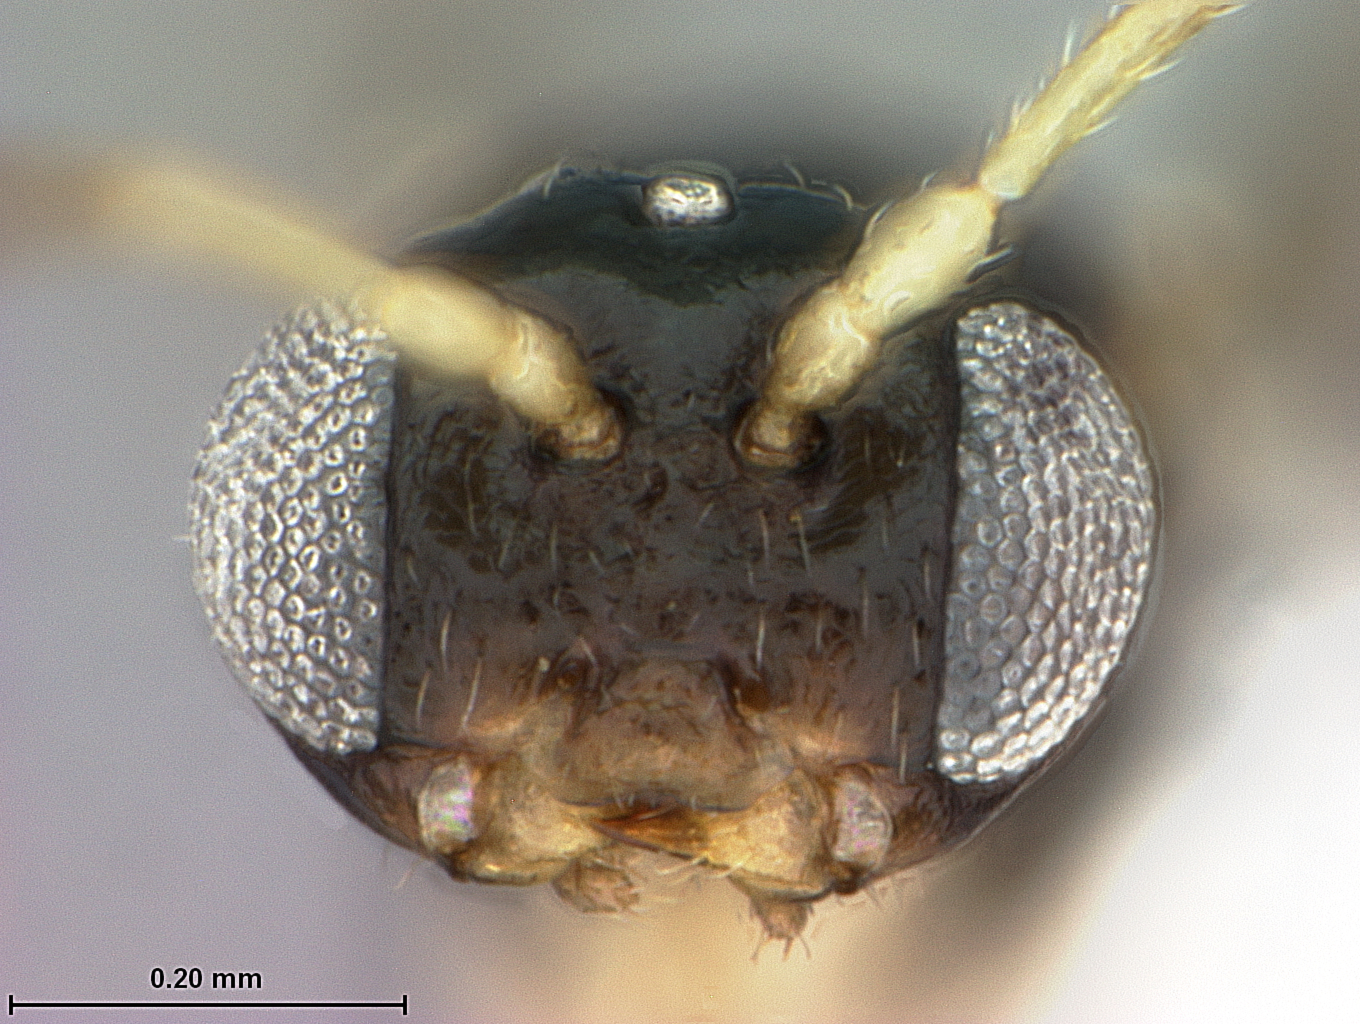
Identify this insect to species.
Neuroterus archboldi
